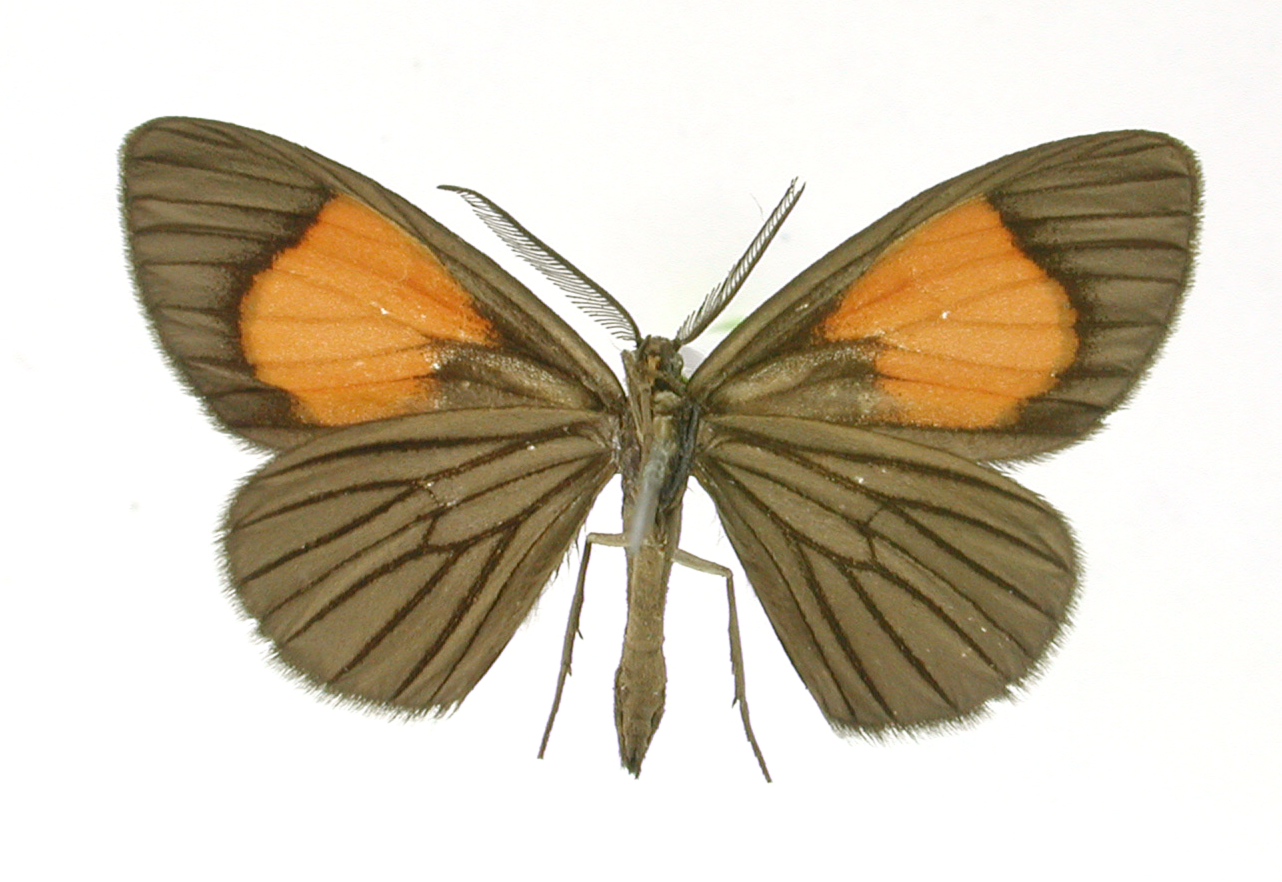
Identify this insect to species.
Nelo ino
